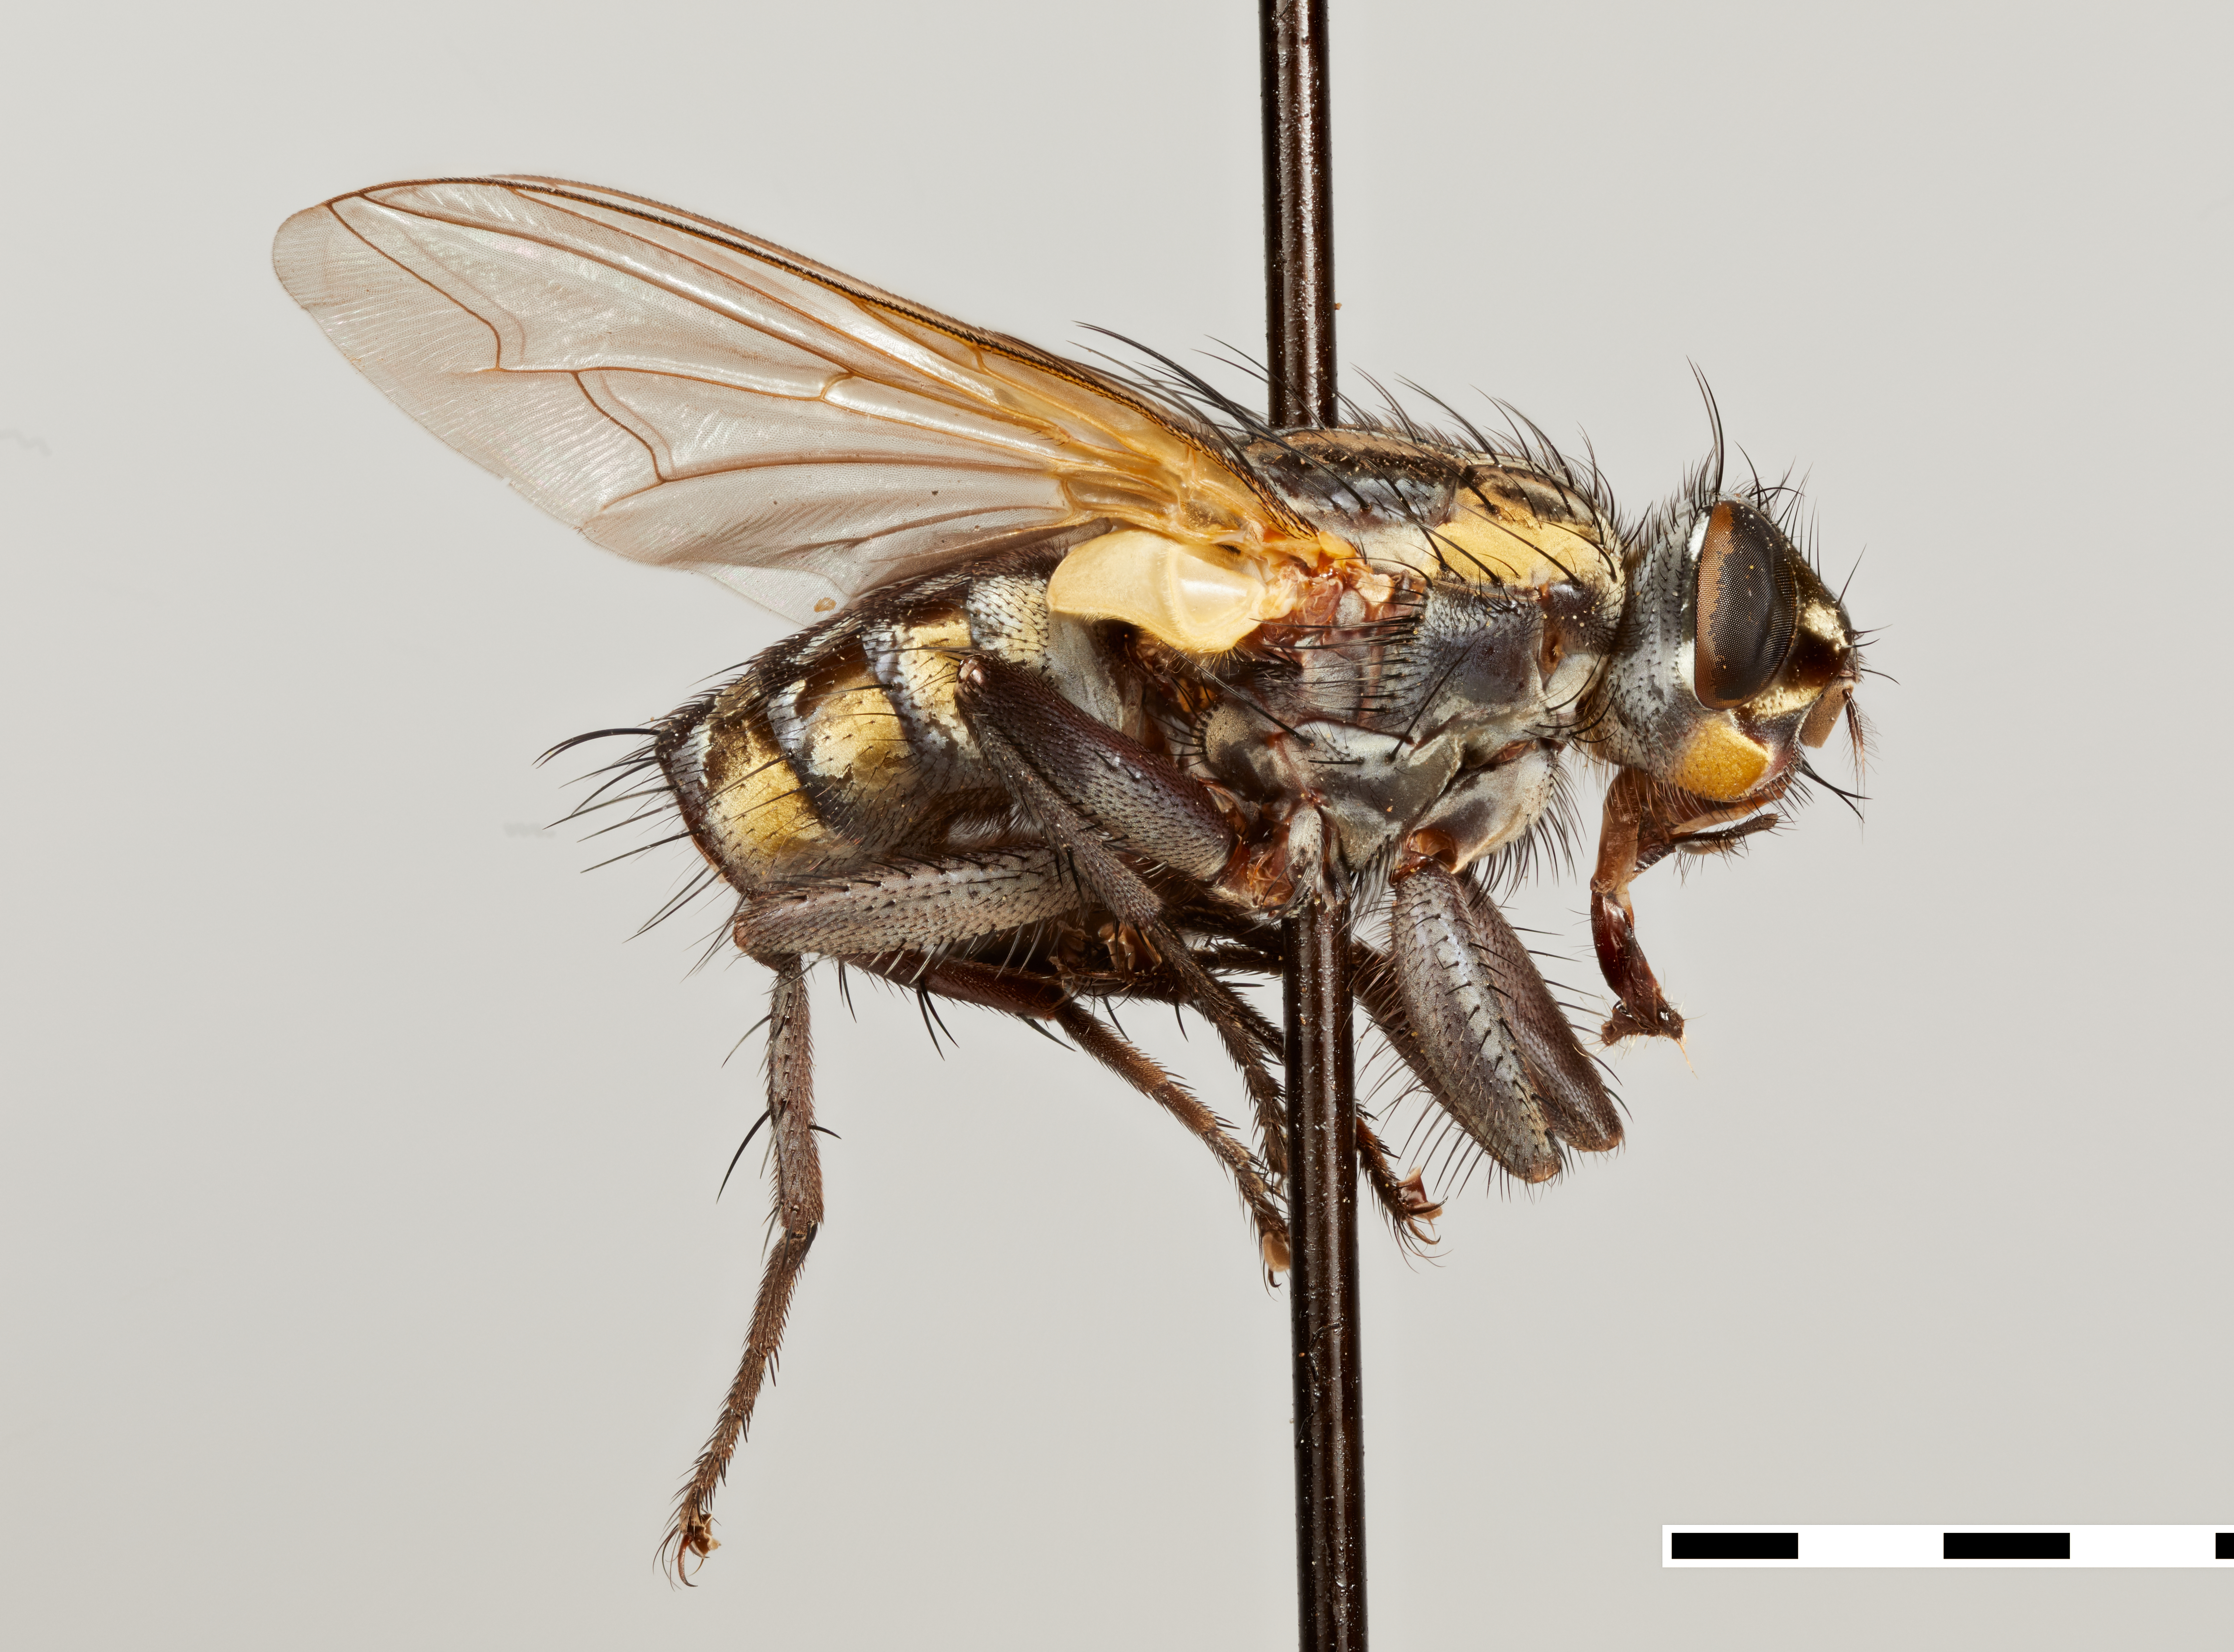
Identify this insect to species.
Punasarcophaga auromaculata (also Ravinia auromaculata)
